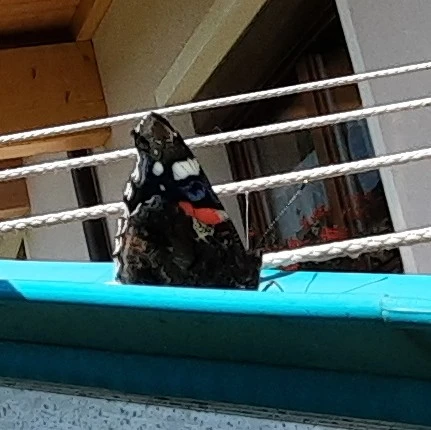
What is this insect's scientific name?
Vanessa atalanta
